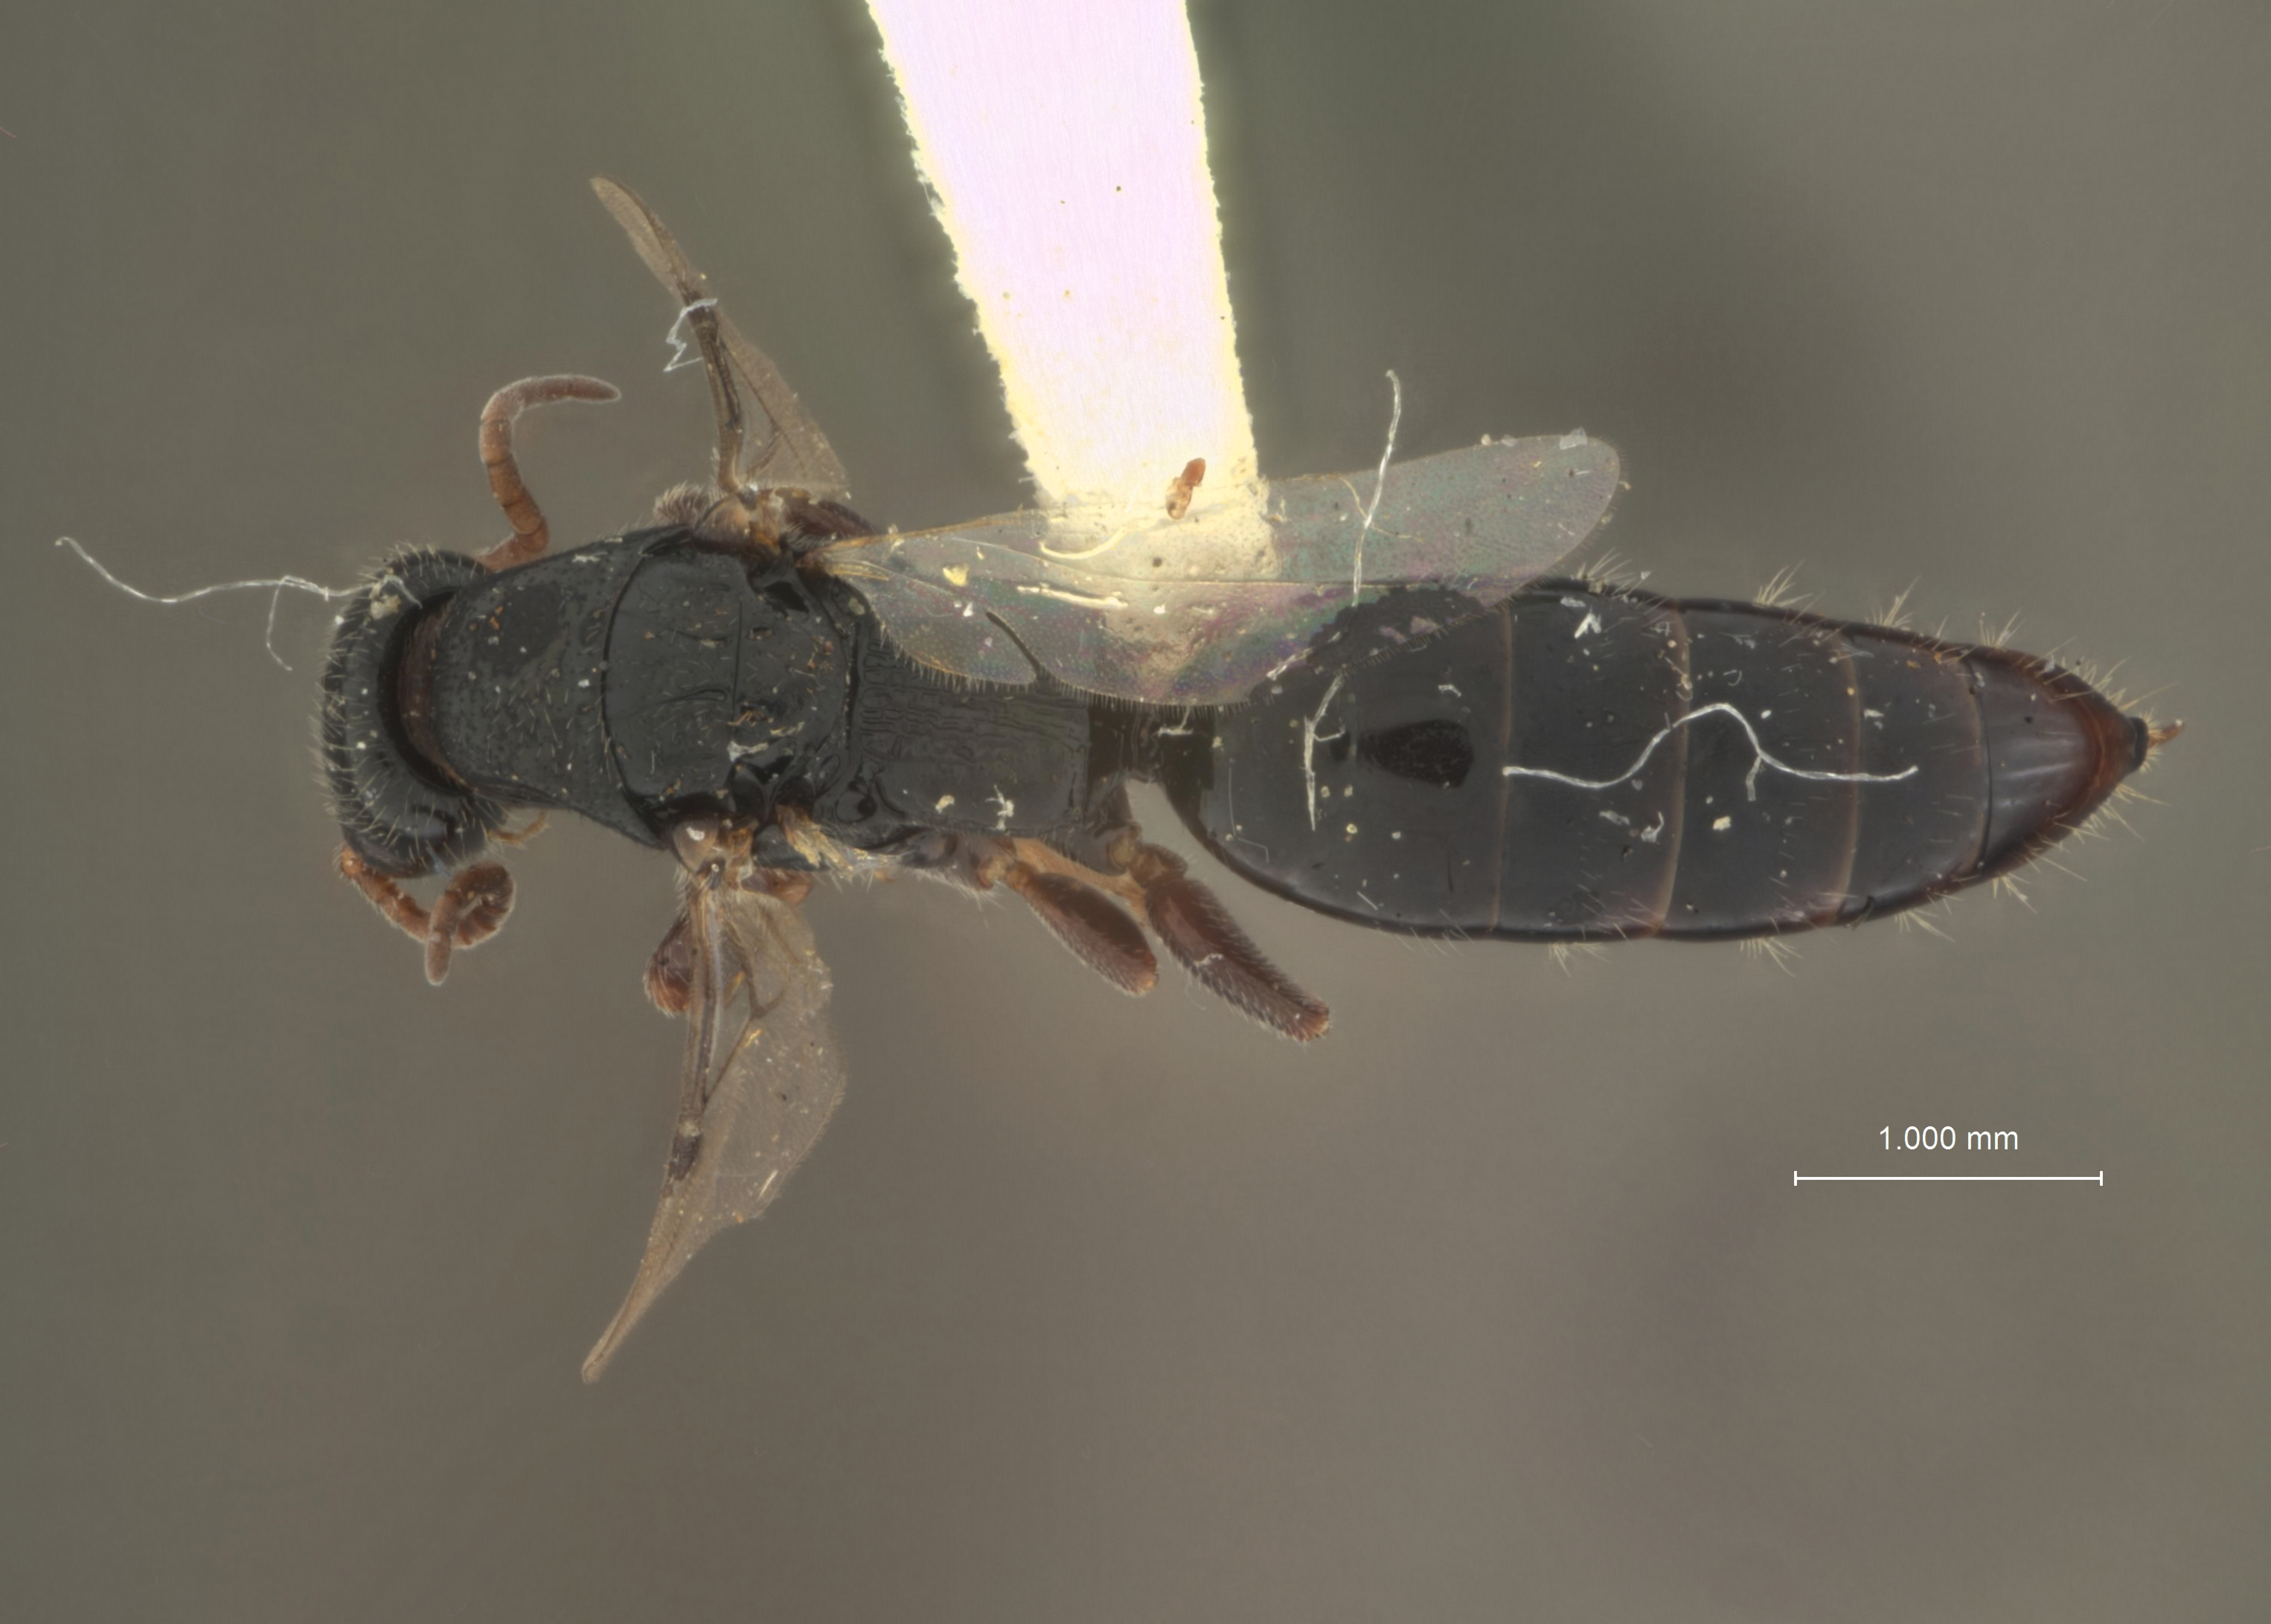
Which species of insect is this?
Epyris corticenus
